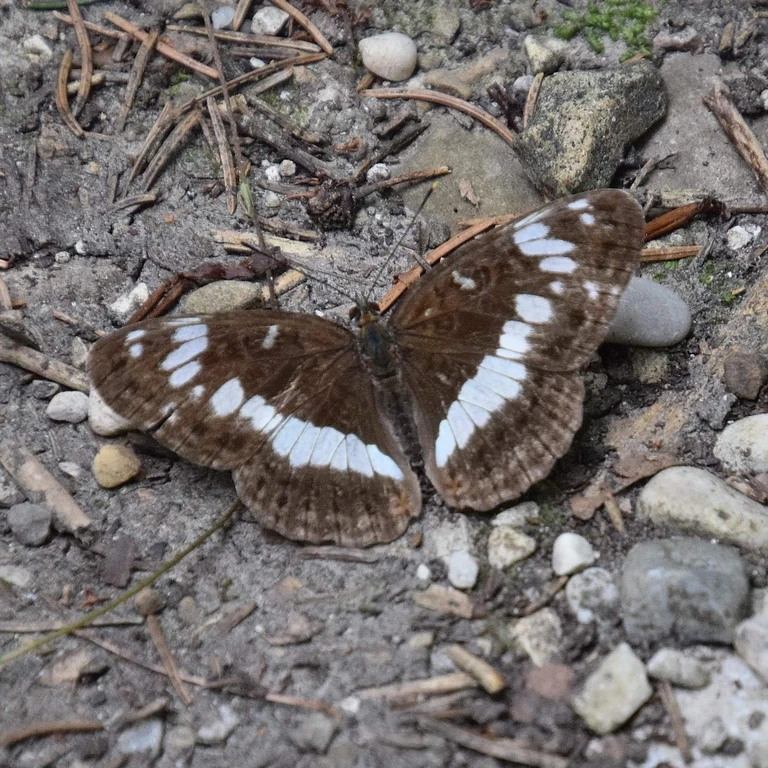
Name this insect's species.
Limenitis camilla (also Ladoga camilla)
